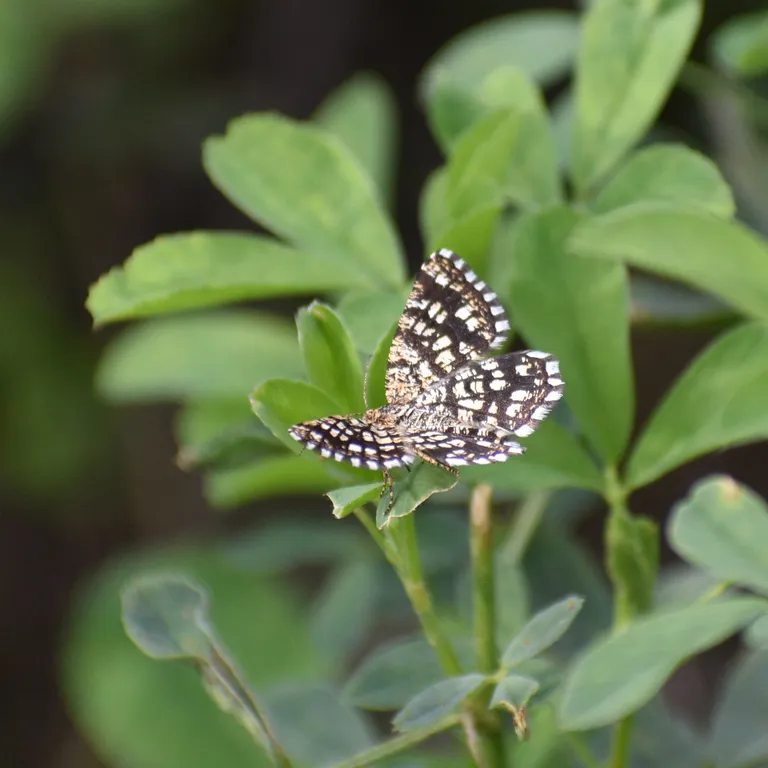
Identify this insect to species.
Chiasmia clathrata
